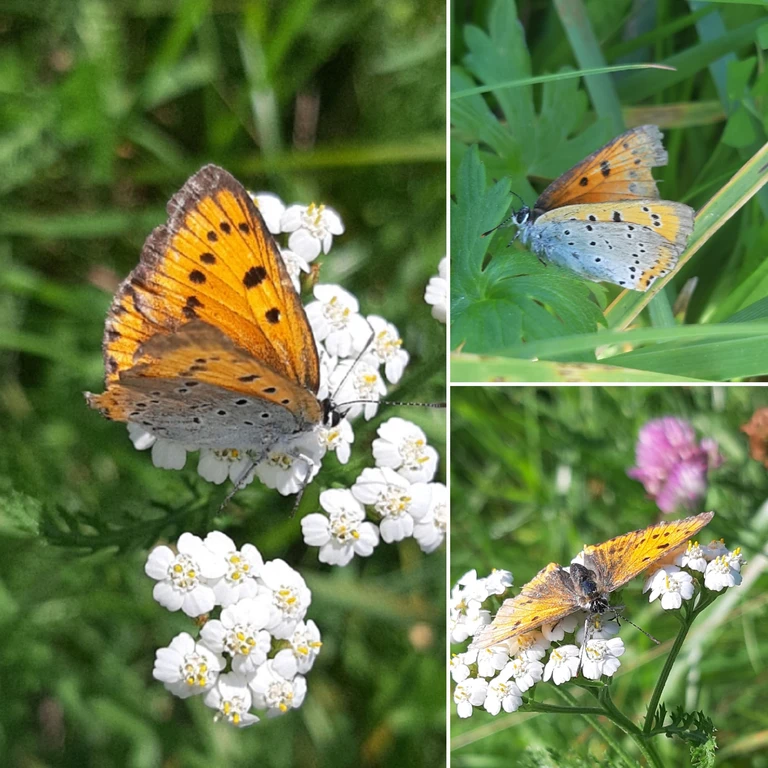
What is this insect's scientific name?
Lycaena dispar
